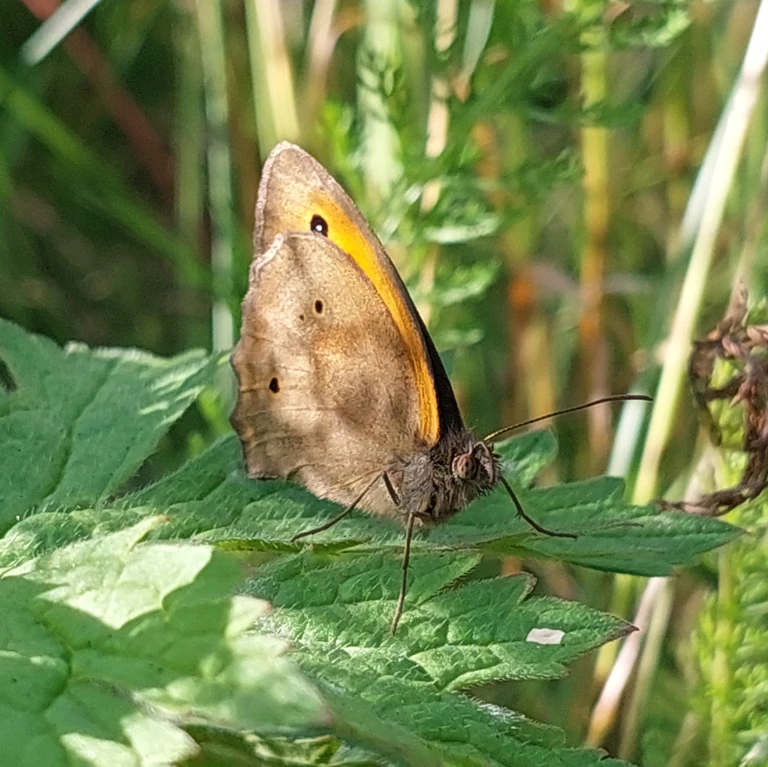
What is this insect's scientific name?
Maniola jurtina
